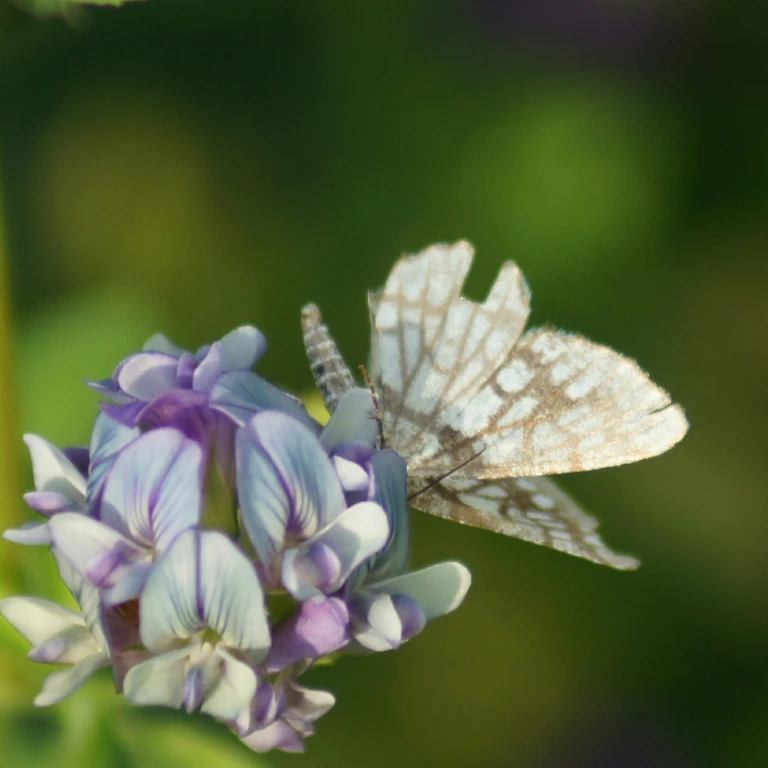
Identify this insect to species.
Chiasmia clathrata
